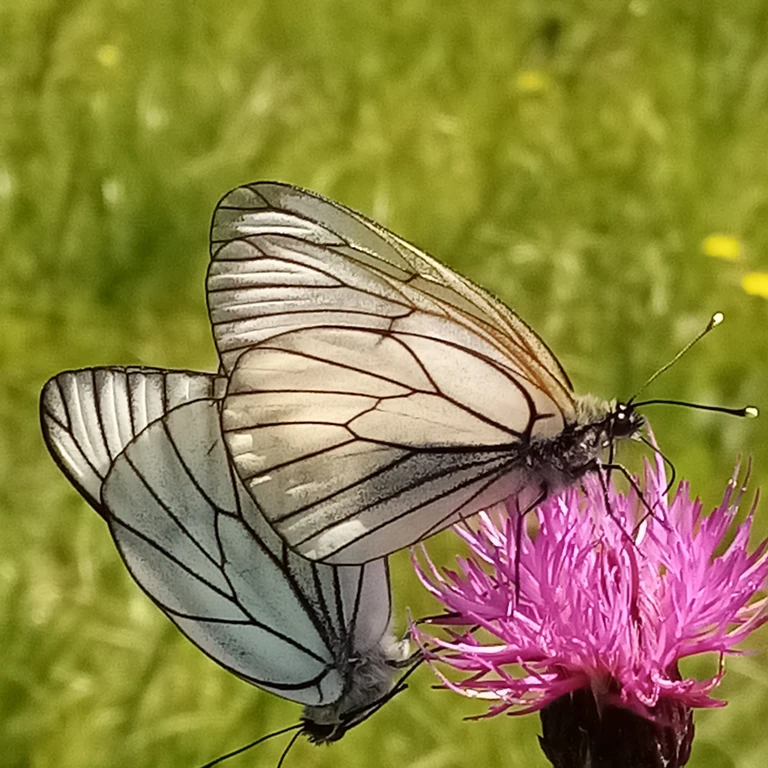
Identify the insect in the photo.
Aporia crataegi
